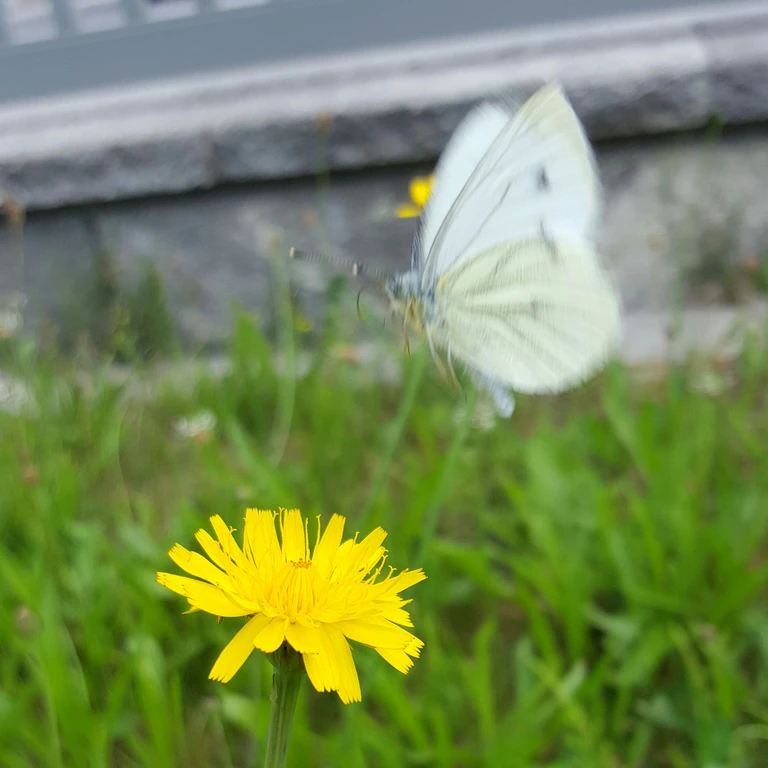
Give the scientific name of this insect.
Pieris napi
